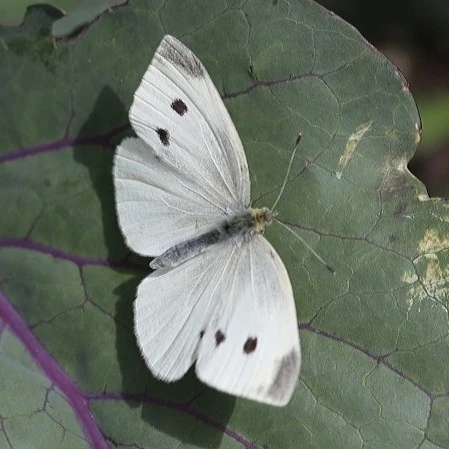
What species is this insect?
Pieris rapae
